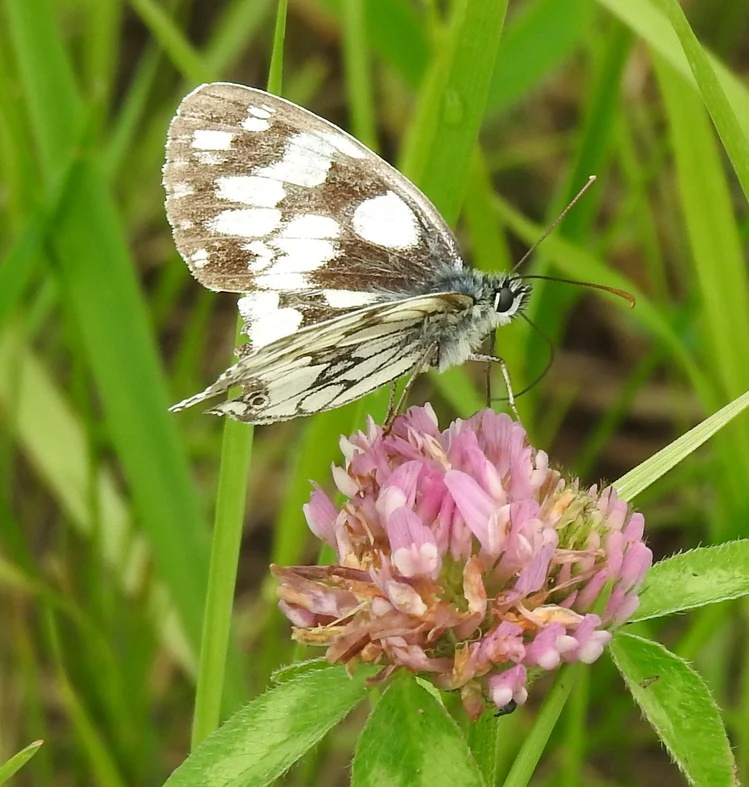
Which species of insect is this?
Melanargia galathea
